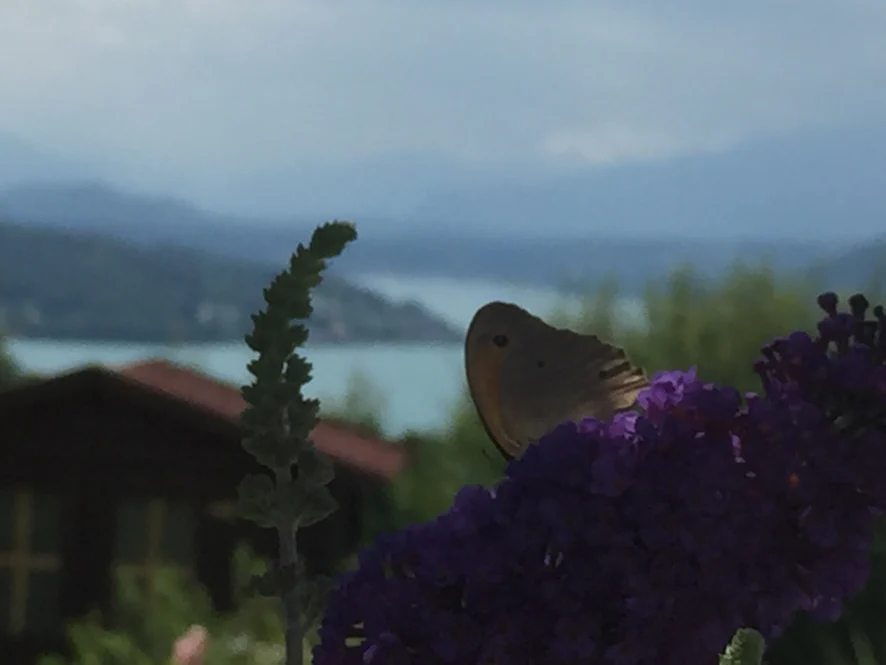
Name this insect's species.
Maniola jurtina
